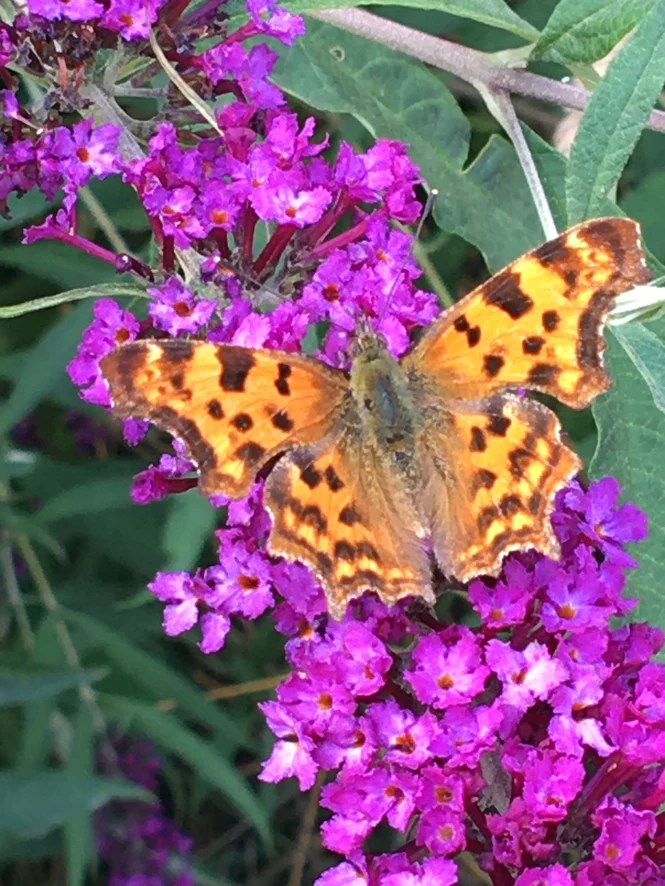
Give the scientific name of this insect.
Polygonia c-album
